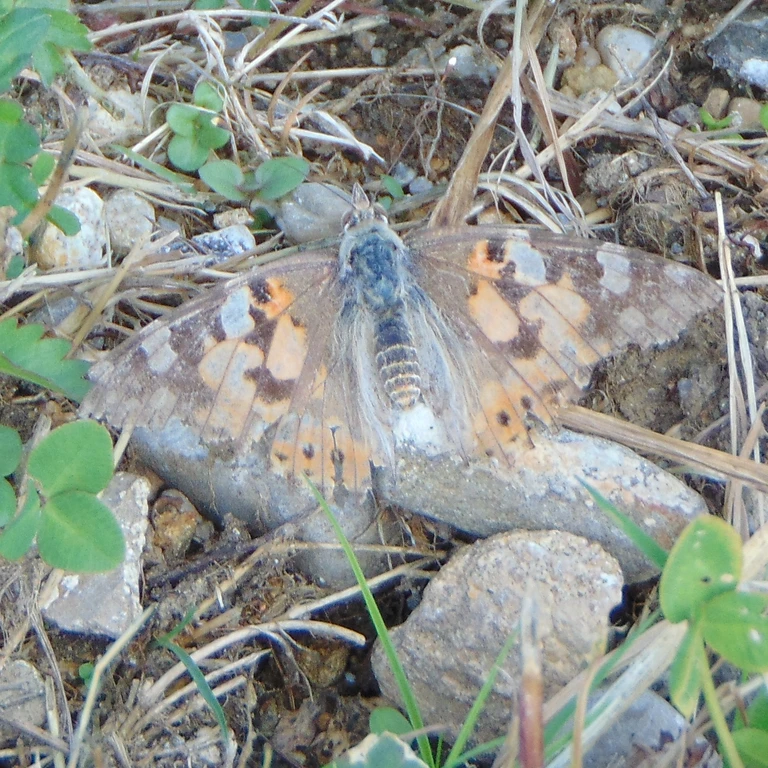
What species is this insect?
Vanessa cardui
